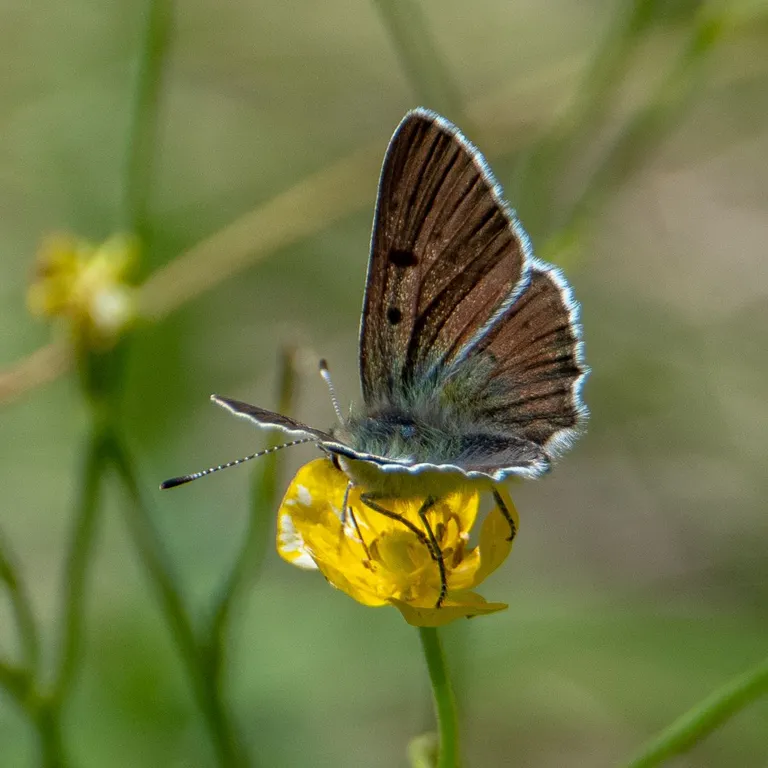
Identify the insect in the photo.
Lycaena tityrus (also Loweia tityrus)
